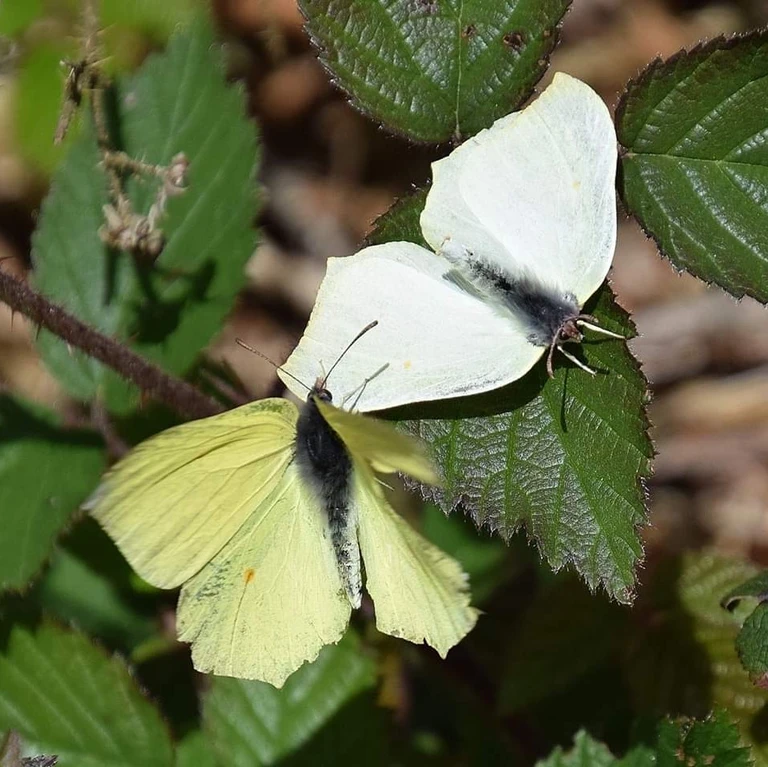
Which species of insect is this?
Gonepteryx rhamni
